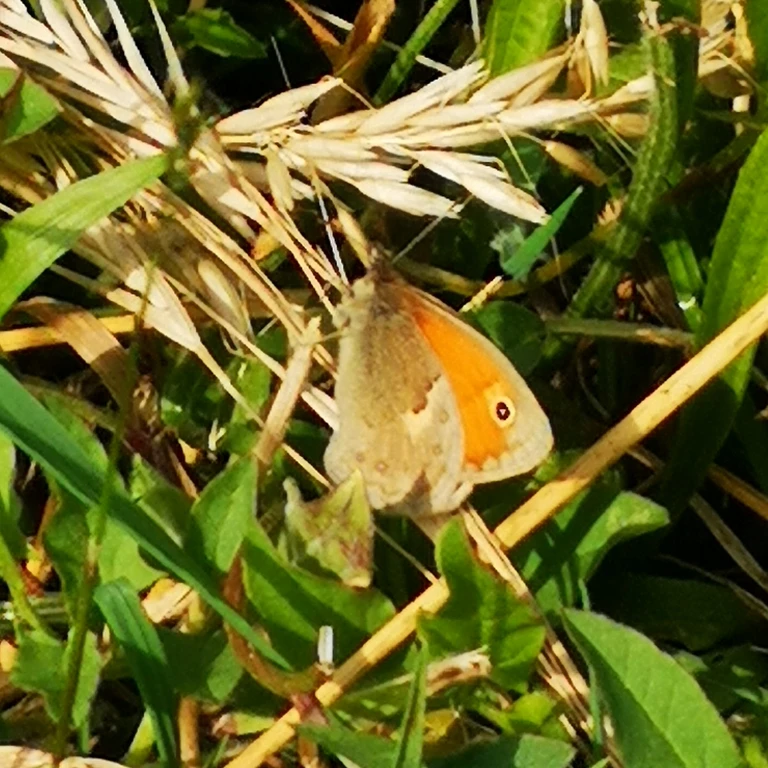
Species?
Coenonympha pamphilus
